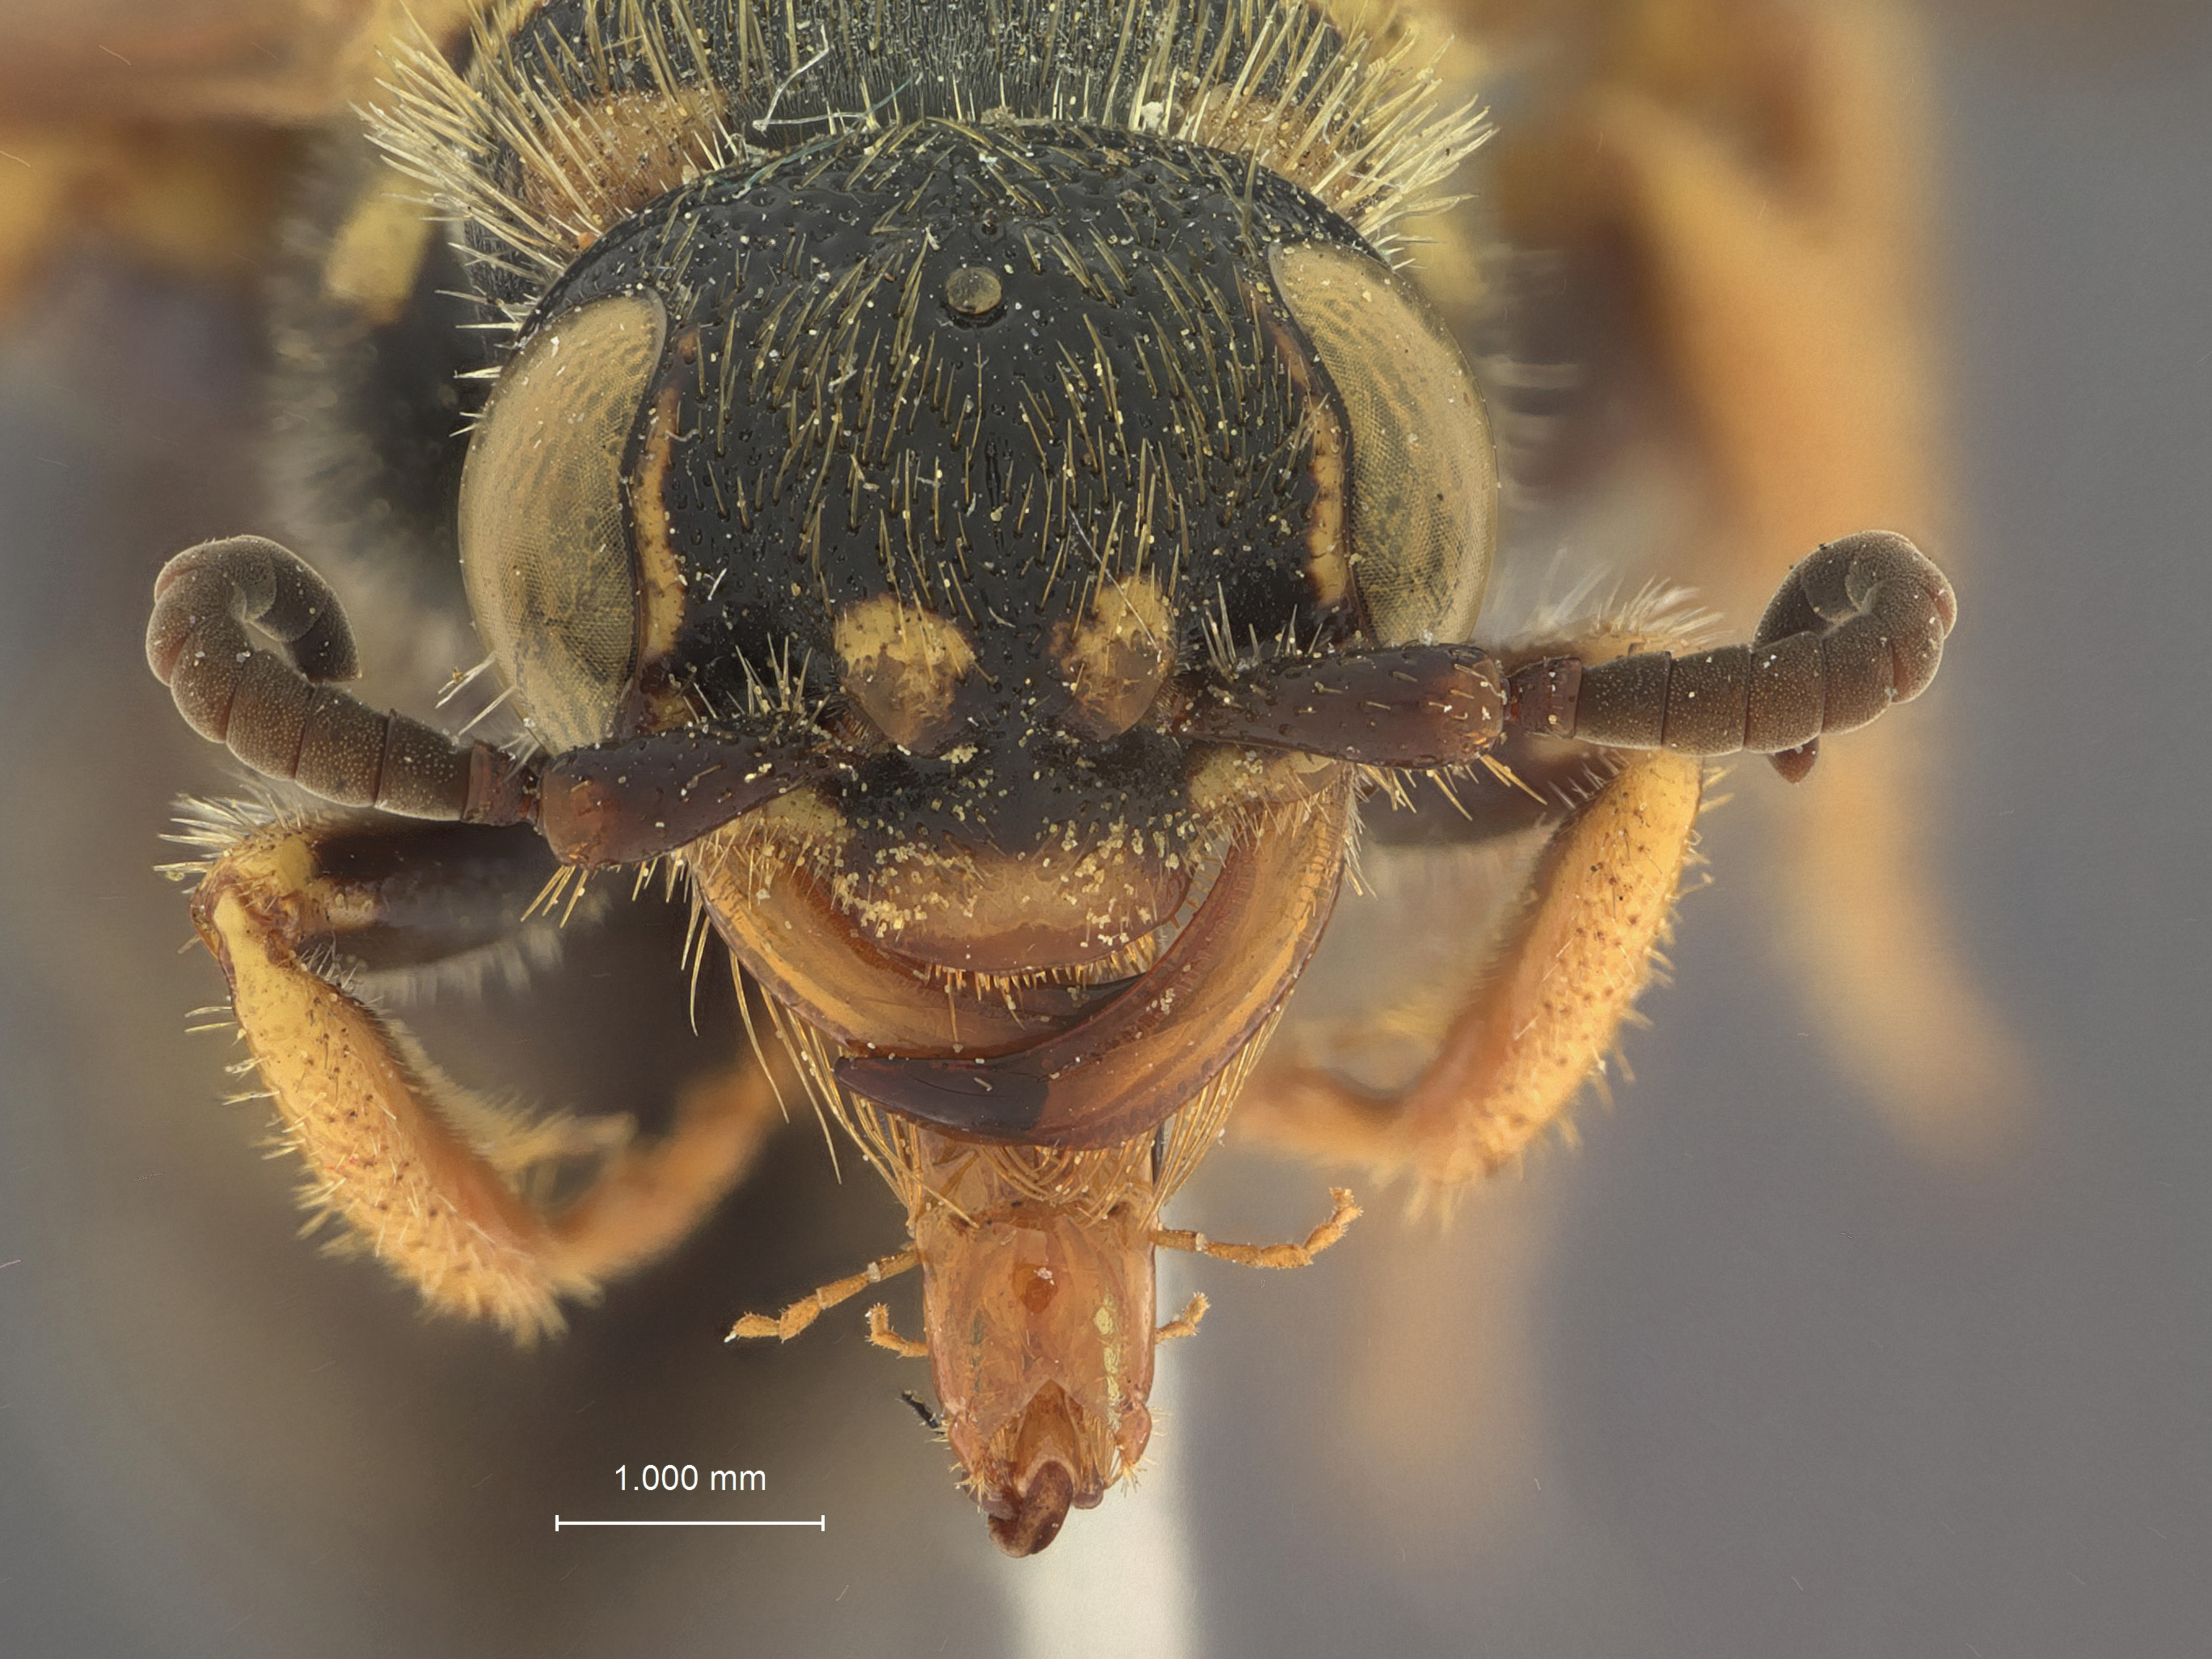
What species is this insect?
Elis propodealis
